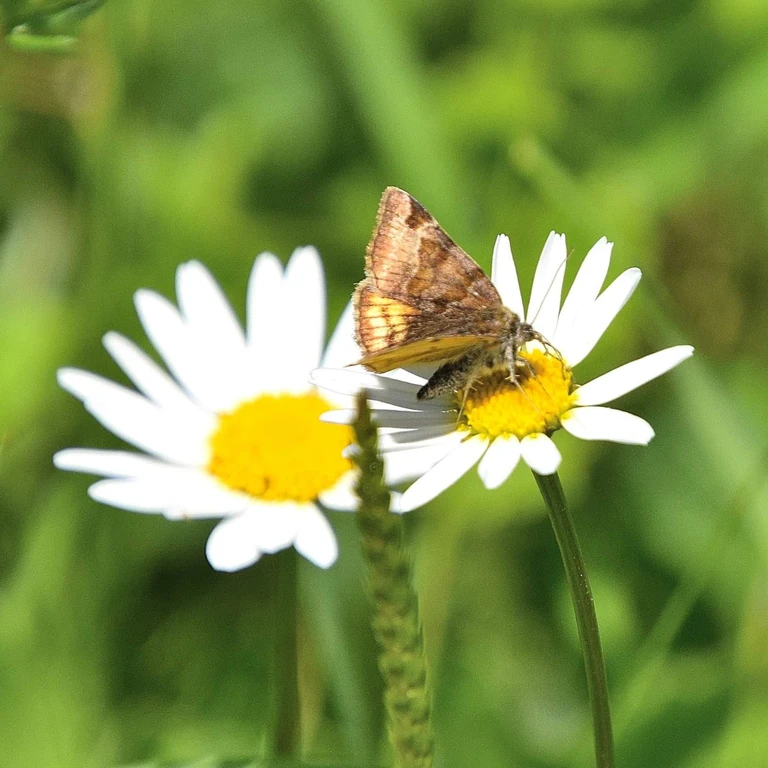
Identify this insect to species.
Euclidia glyphica
